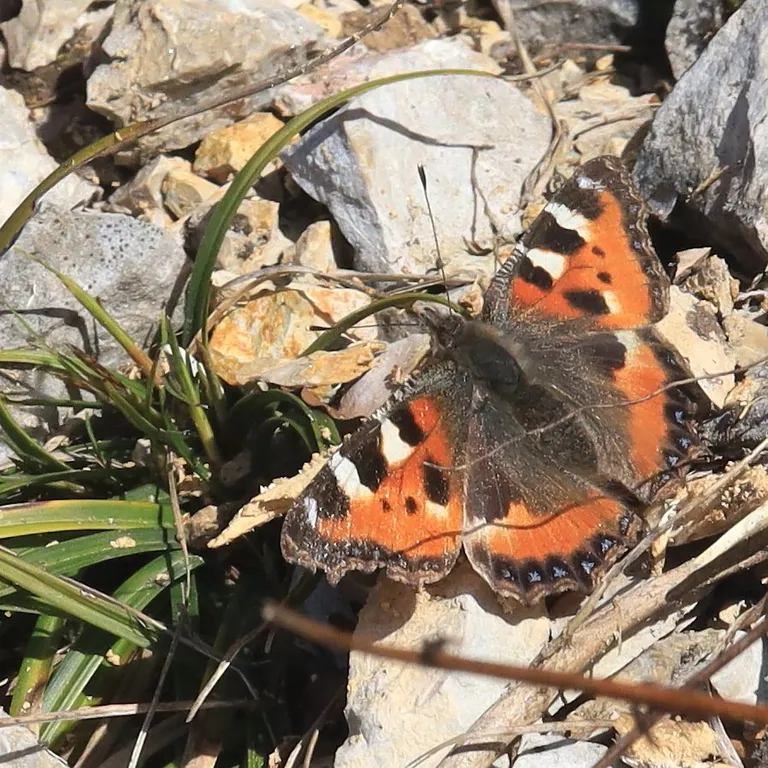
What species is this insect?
Aglais urticae
